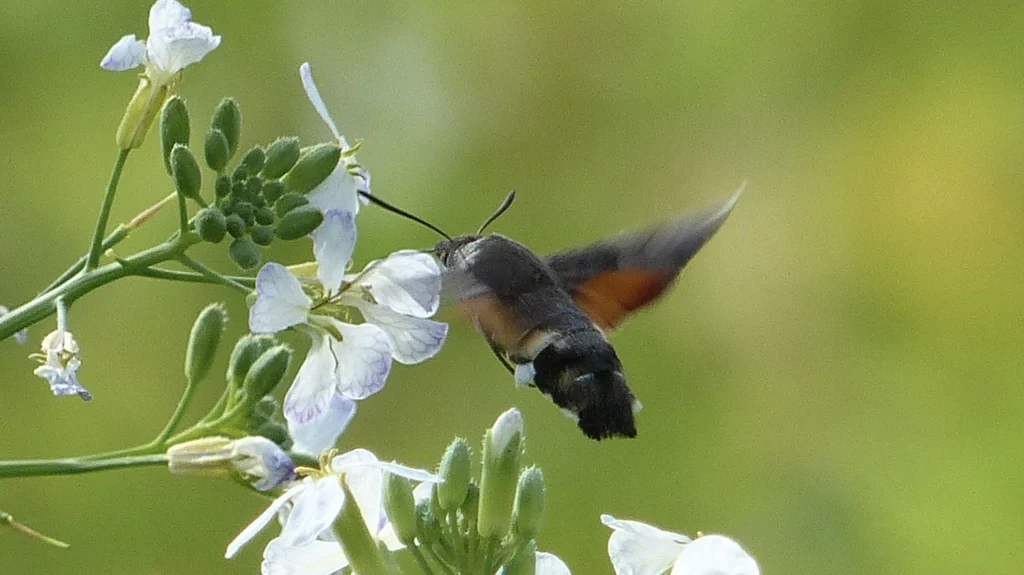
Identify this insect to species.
Macroglossum stellatarum
